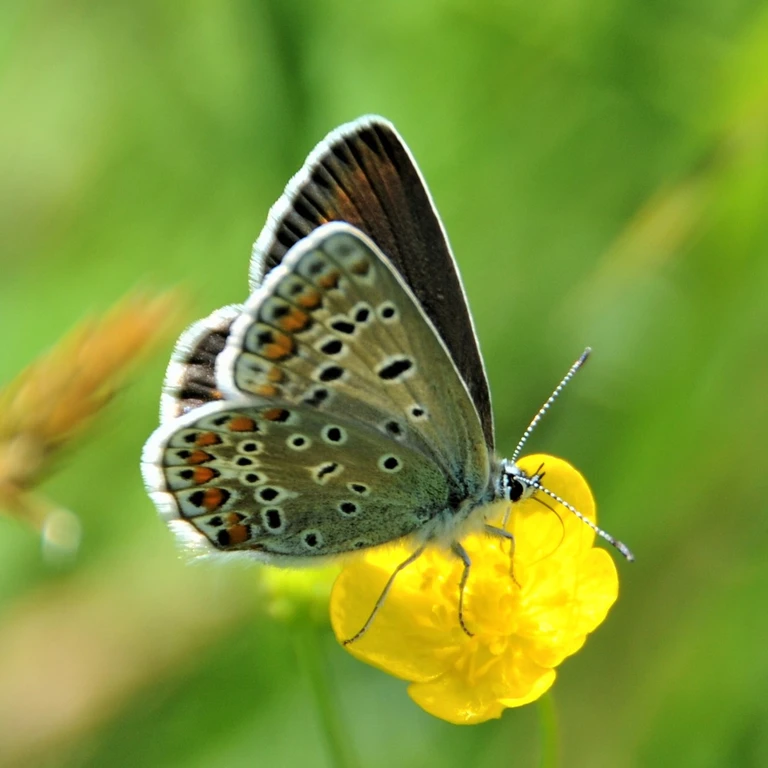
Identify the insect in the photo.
Polyommatus icarus
